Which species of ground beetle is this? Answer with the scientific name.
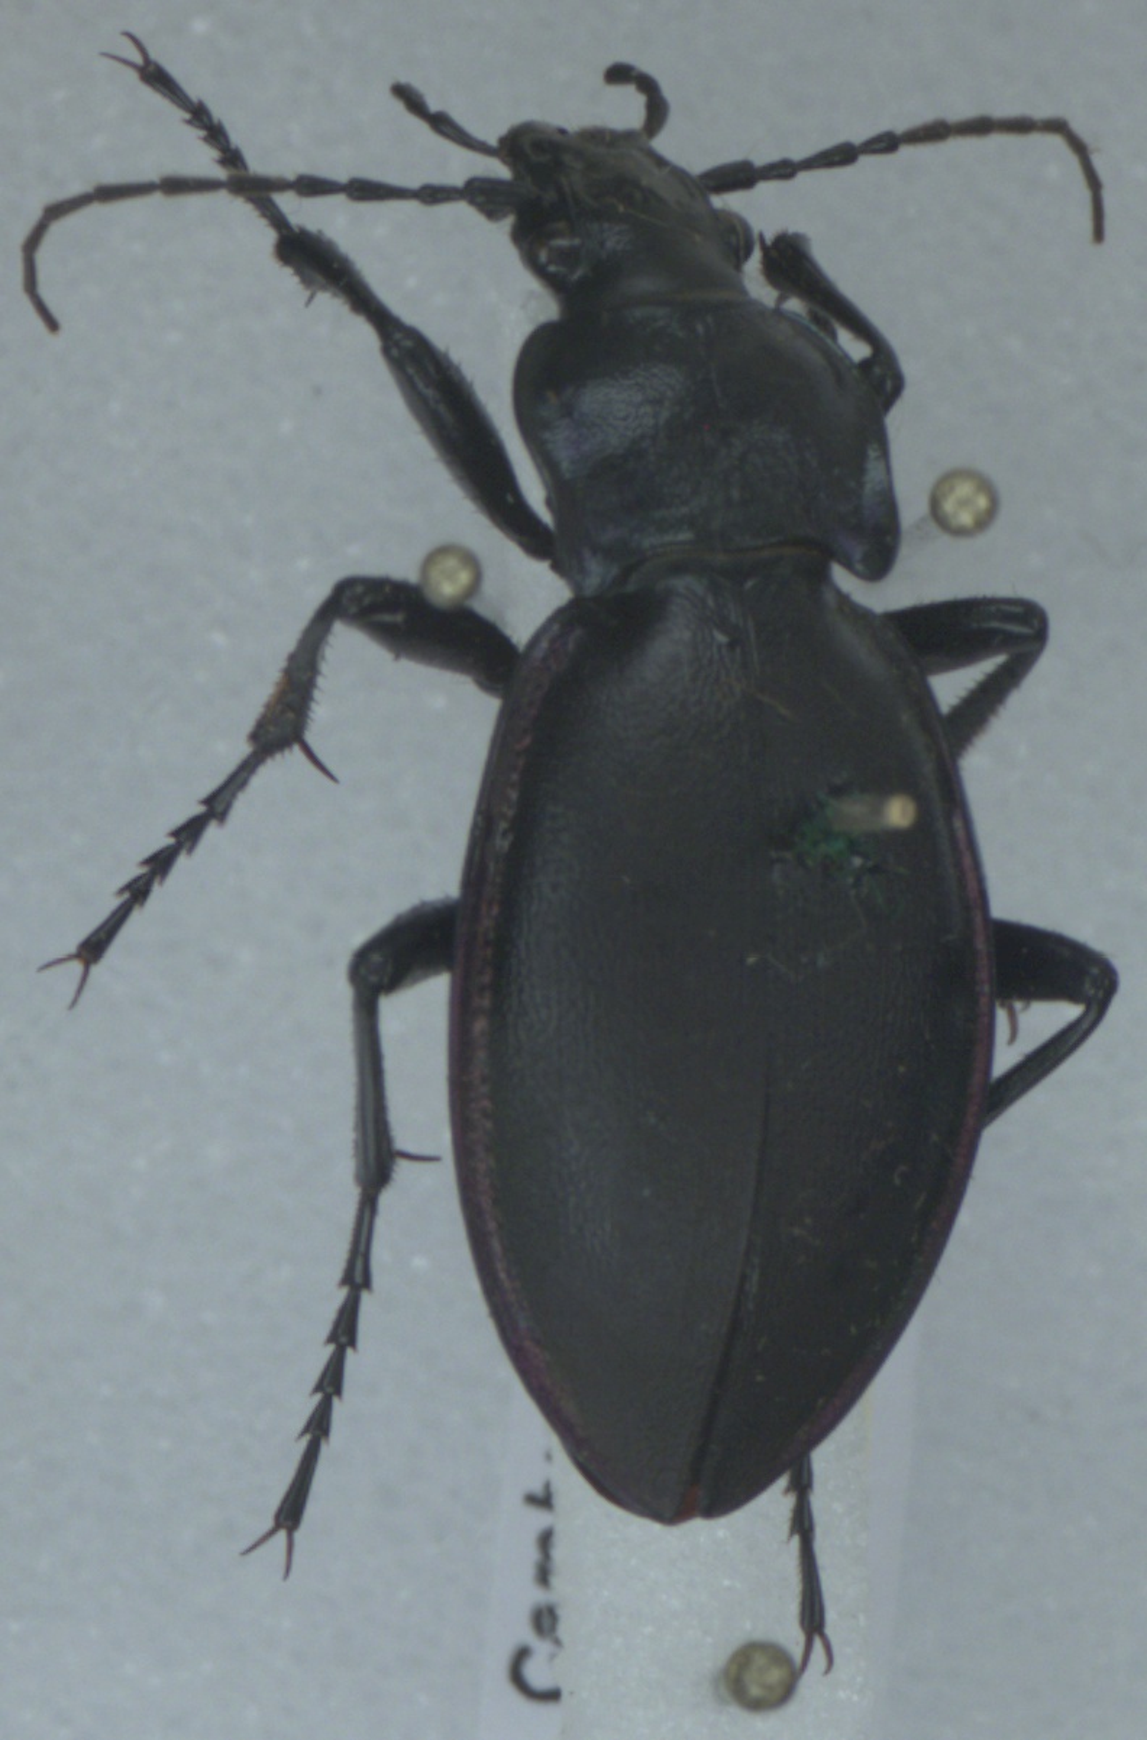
Carabus violaceus
